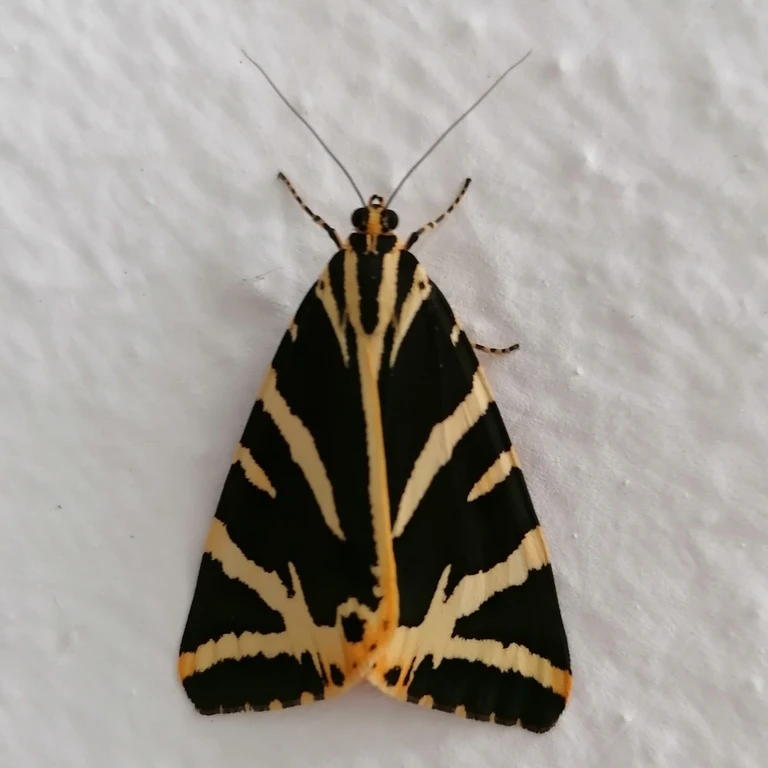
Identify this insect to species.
Euplagia quadripunctaria
